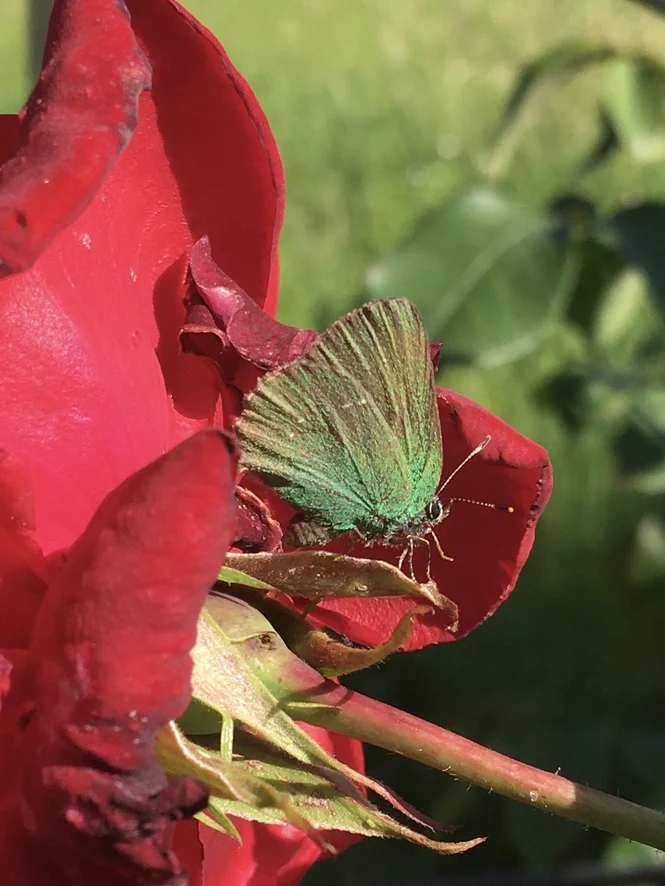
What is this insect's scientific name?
Callophrys rubi
